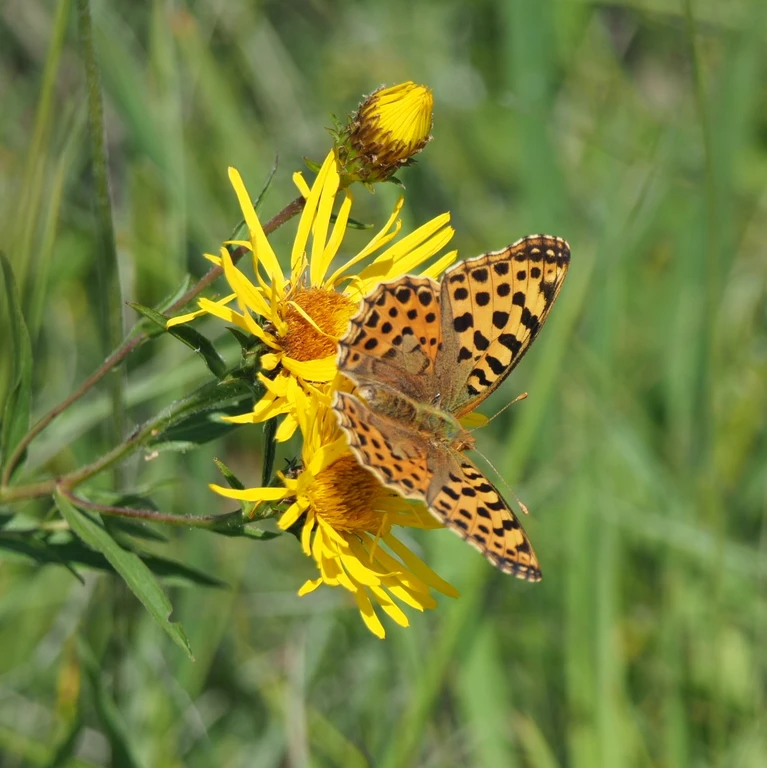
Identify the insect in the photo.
Issoria lathonia
